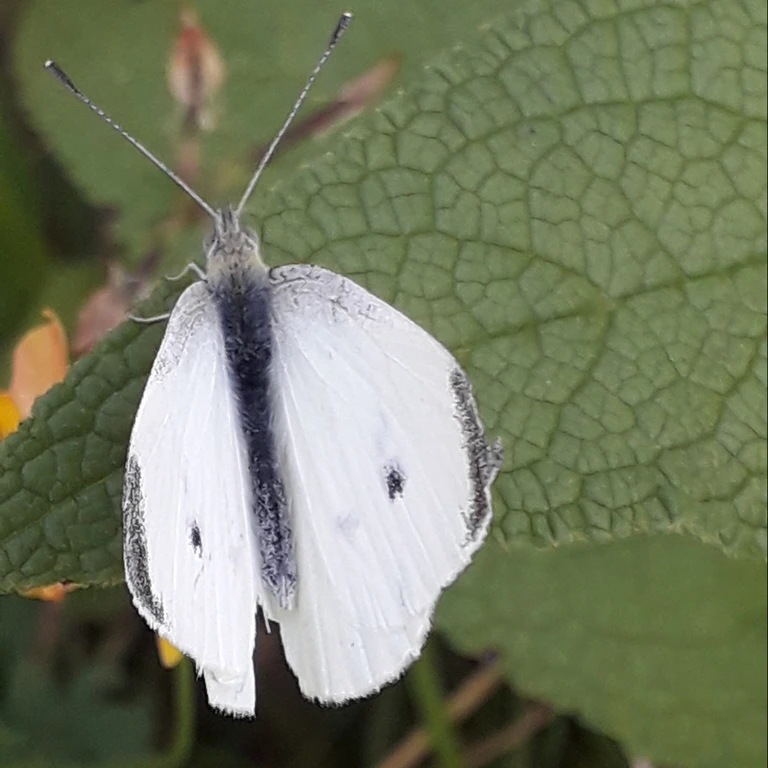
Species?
Pieris rapae
